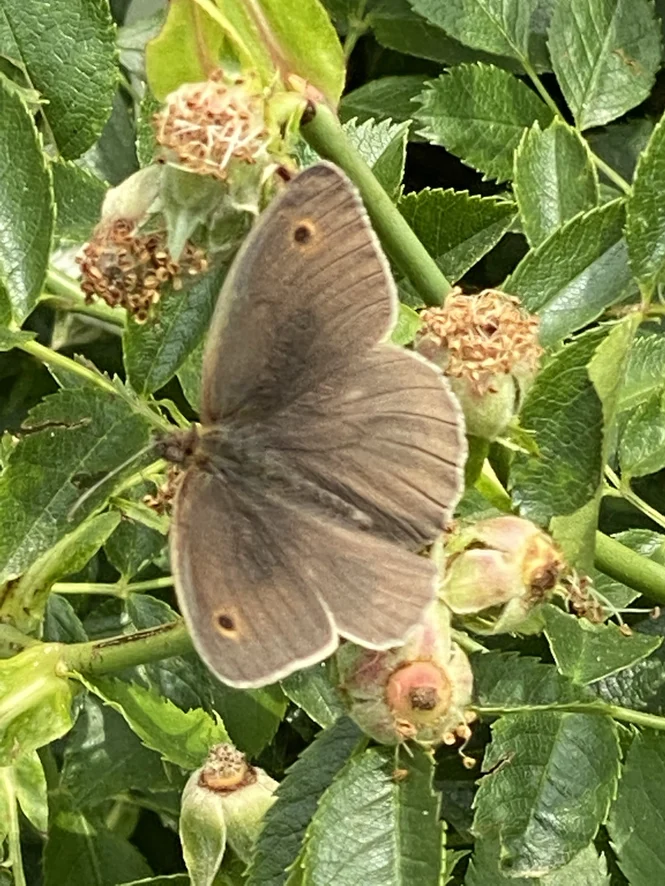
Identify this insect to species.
Maniola jurtina
